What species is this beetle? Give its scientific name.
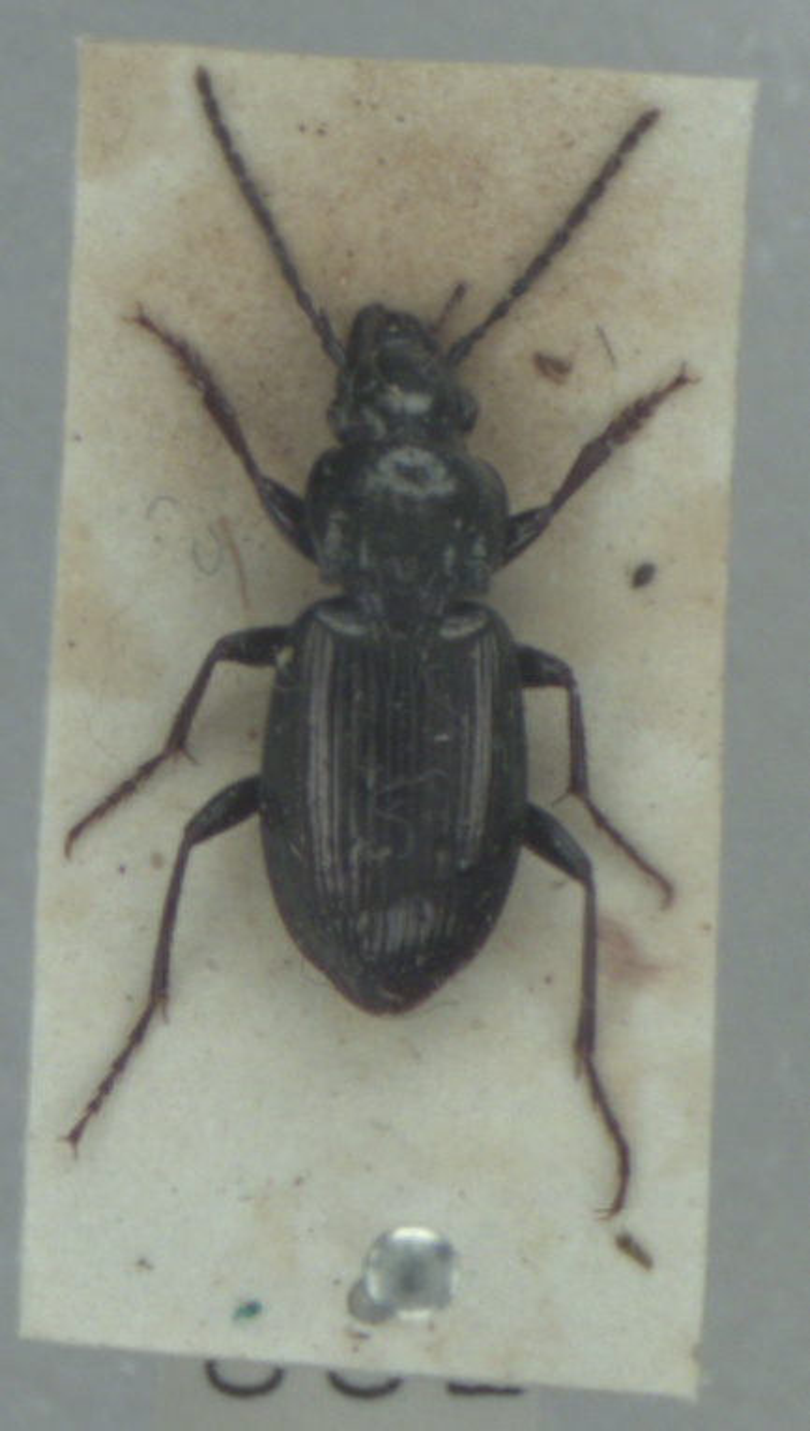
Pterostichus oblongopunctatus
